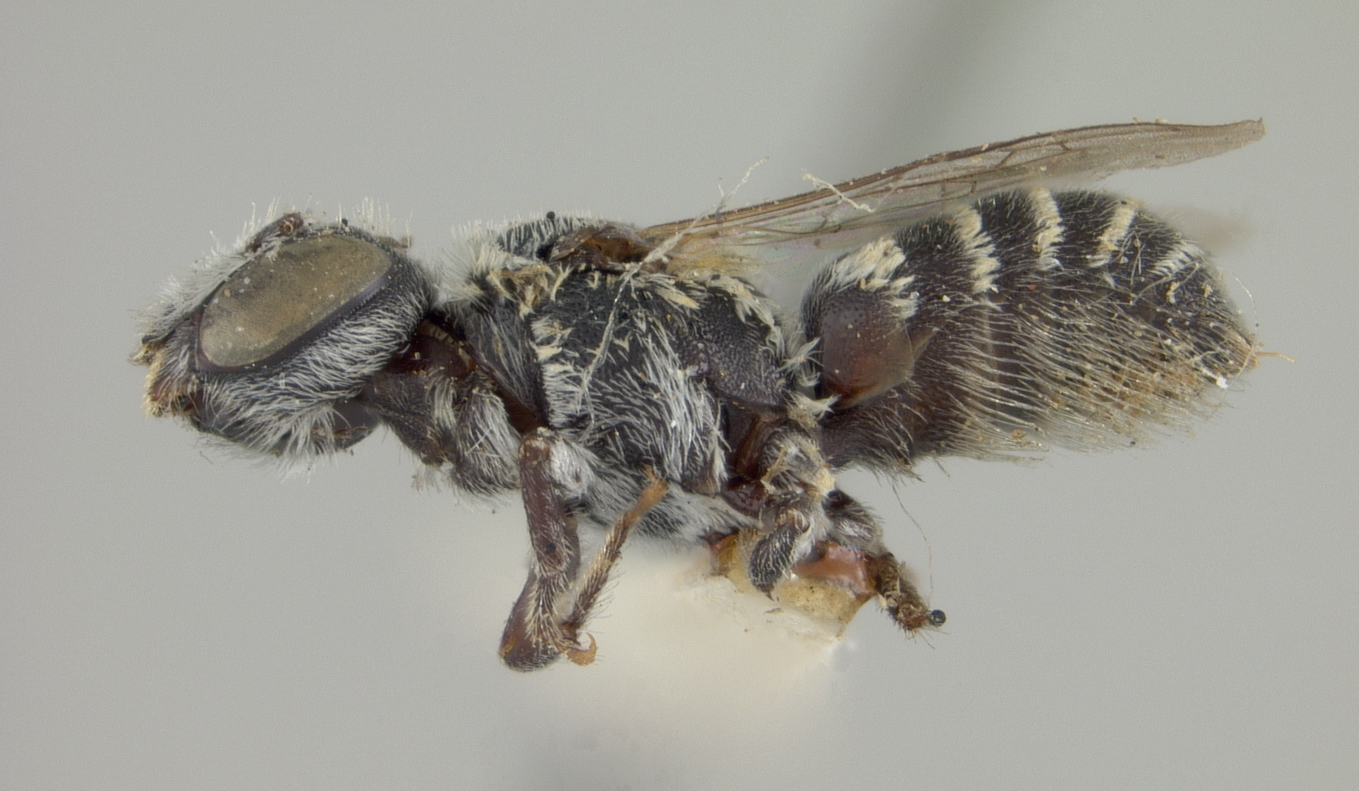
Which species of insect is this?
Ashmeadiella schwarzi
